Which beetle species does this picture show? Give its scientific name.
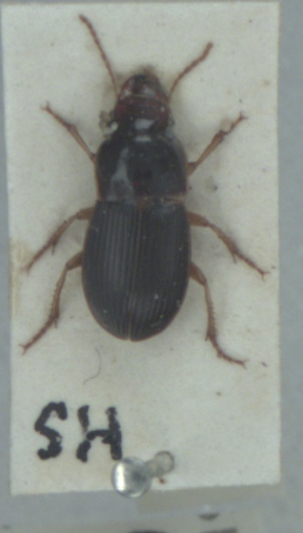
Harpalus latus
